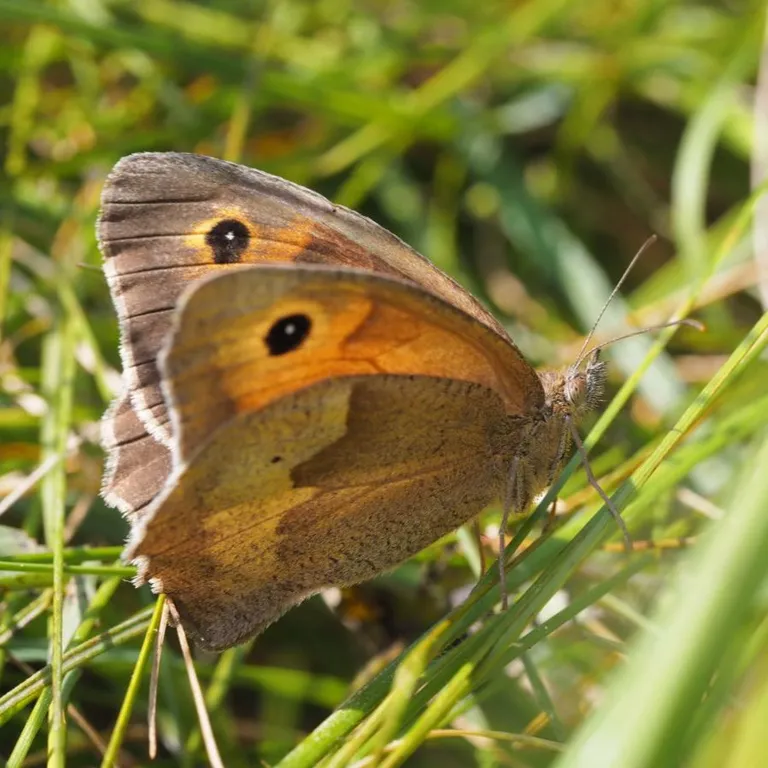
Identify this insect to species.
Maniola jurtina
